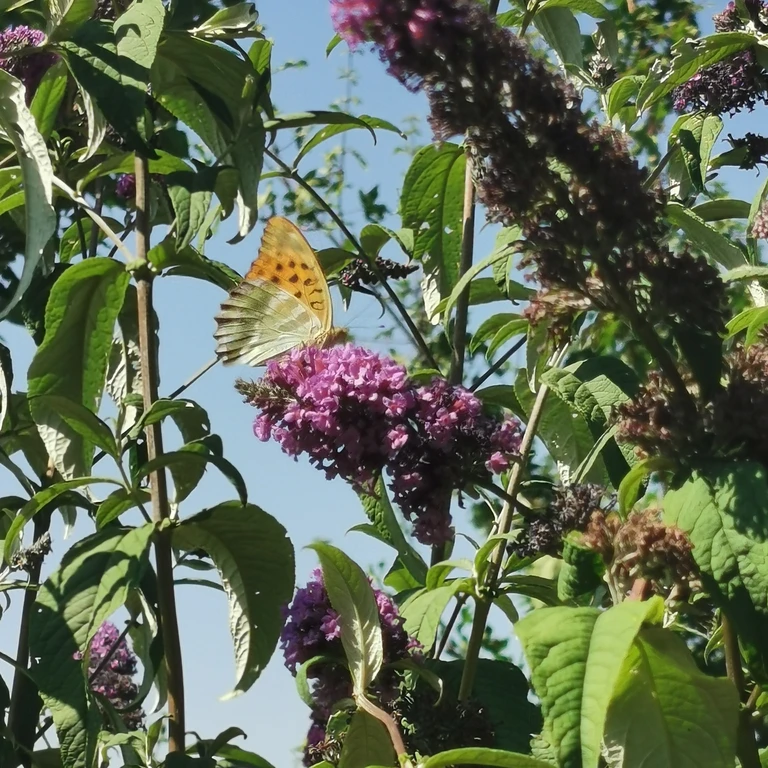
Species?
Argynnis paphia
